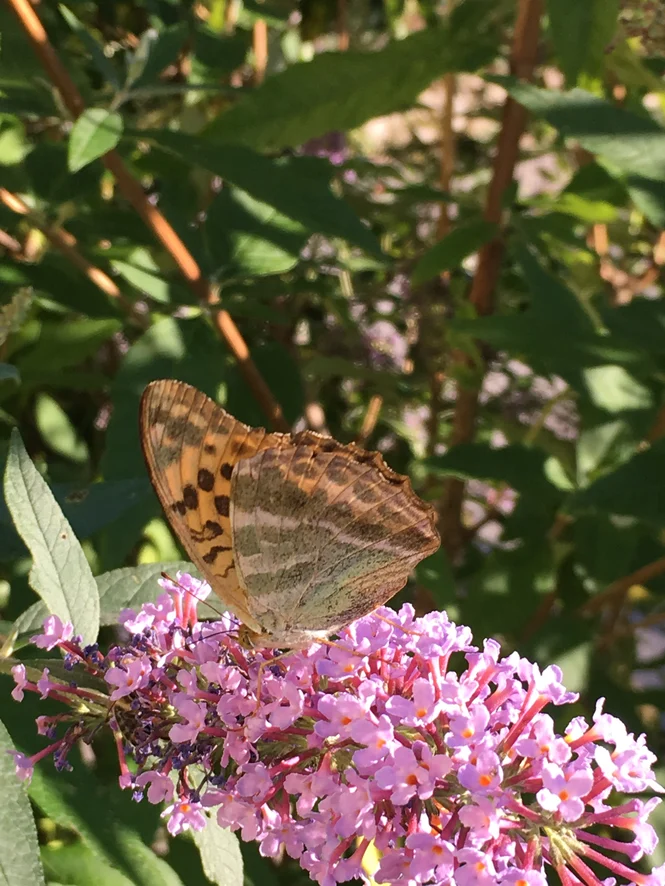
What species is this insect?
Argynnis paphia
